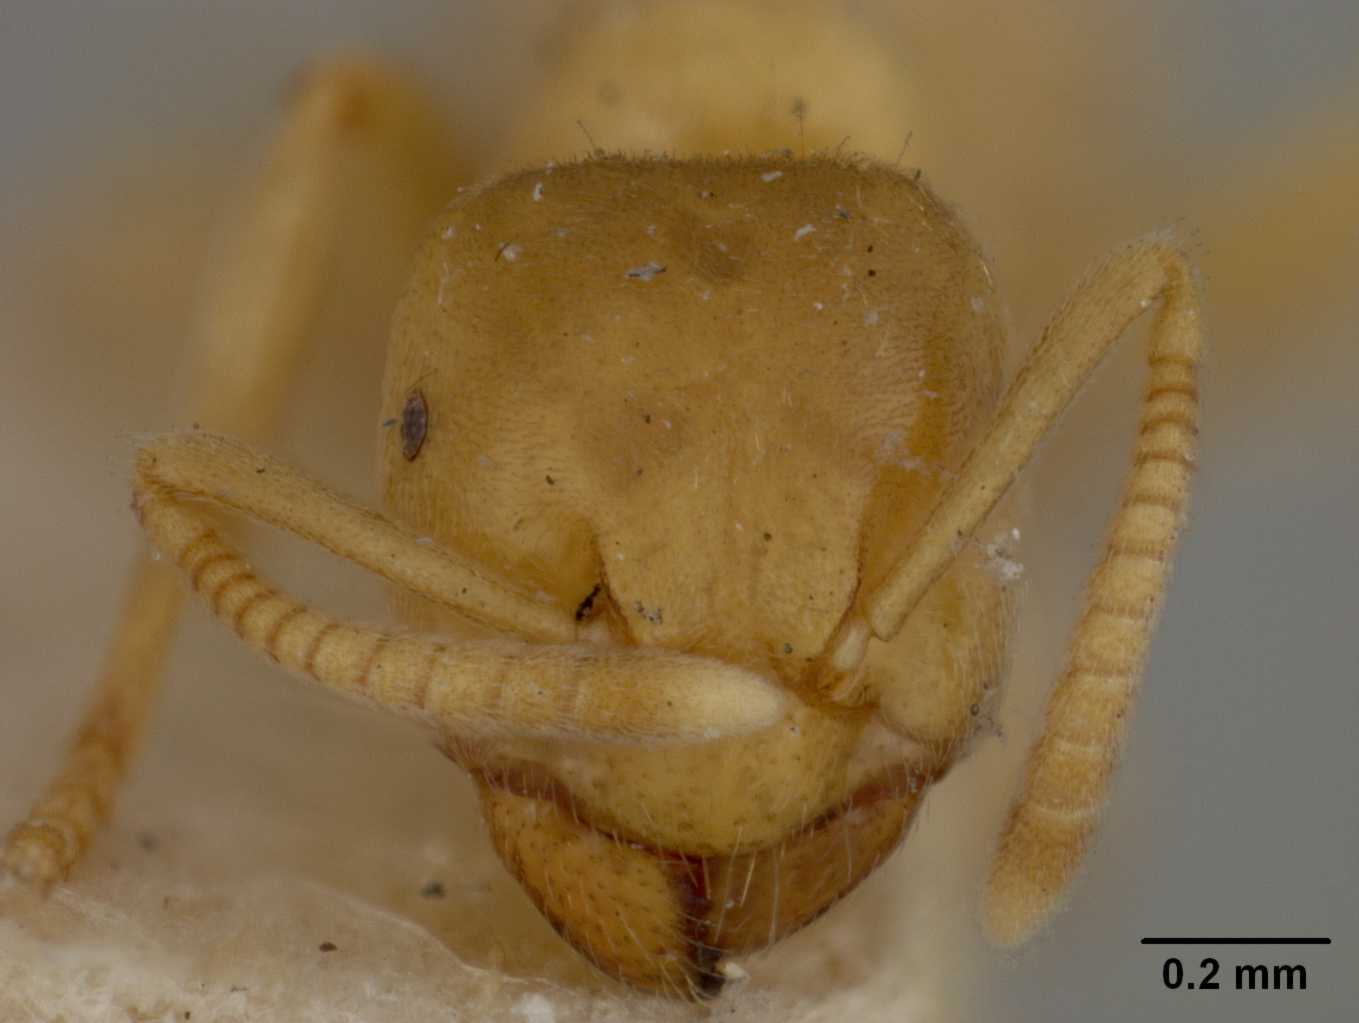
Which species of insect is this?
Lasius brevicornis
